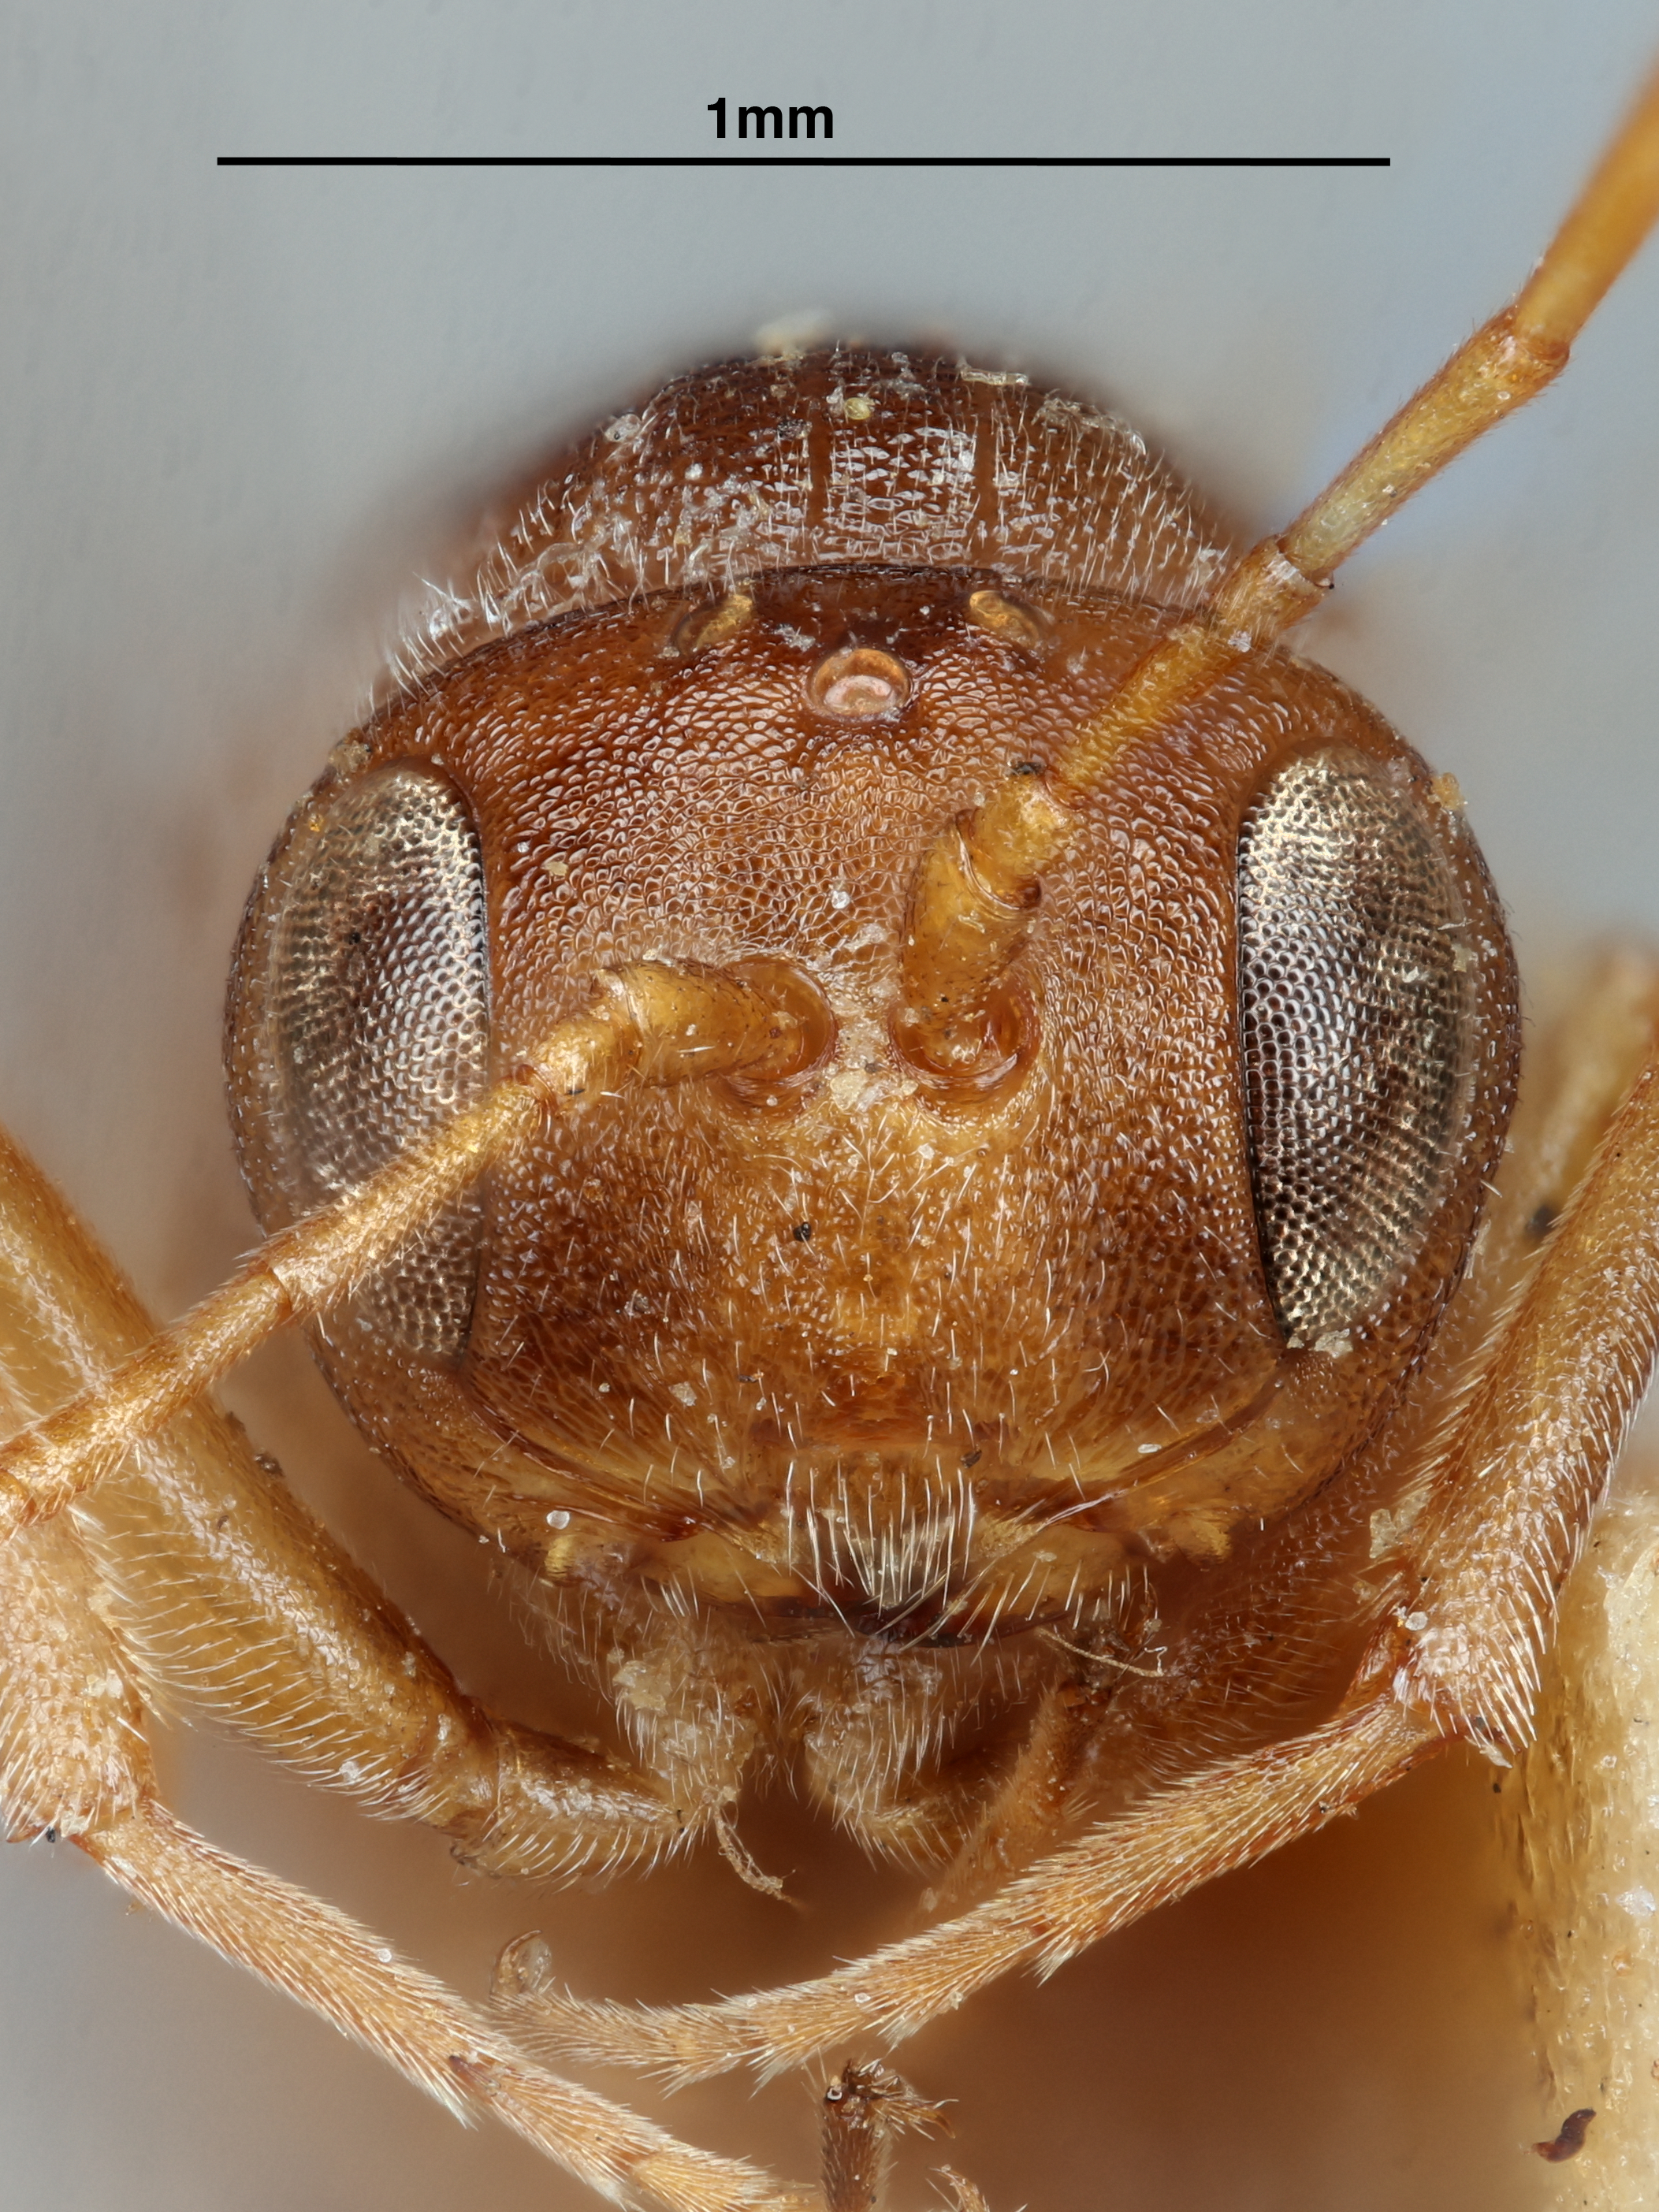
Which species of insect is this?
Loxaulus trizonalis
